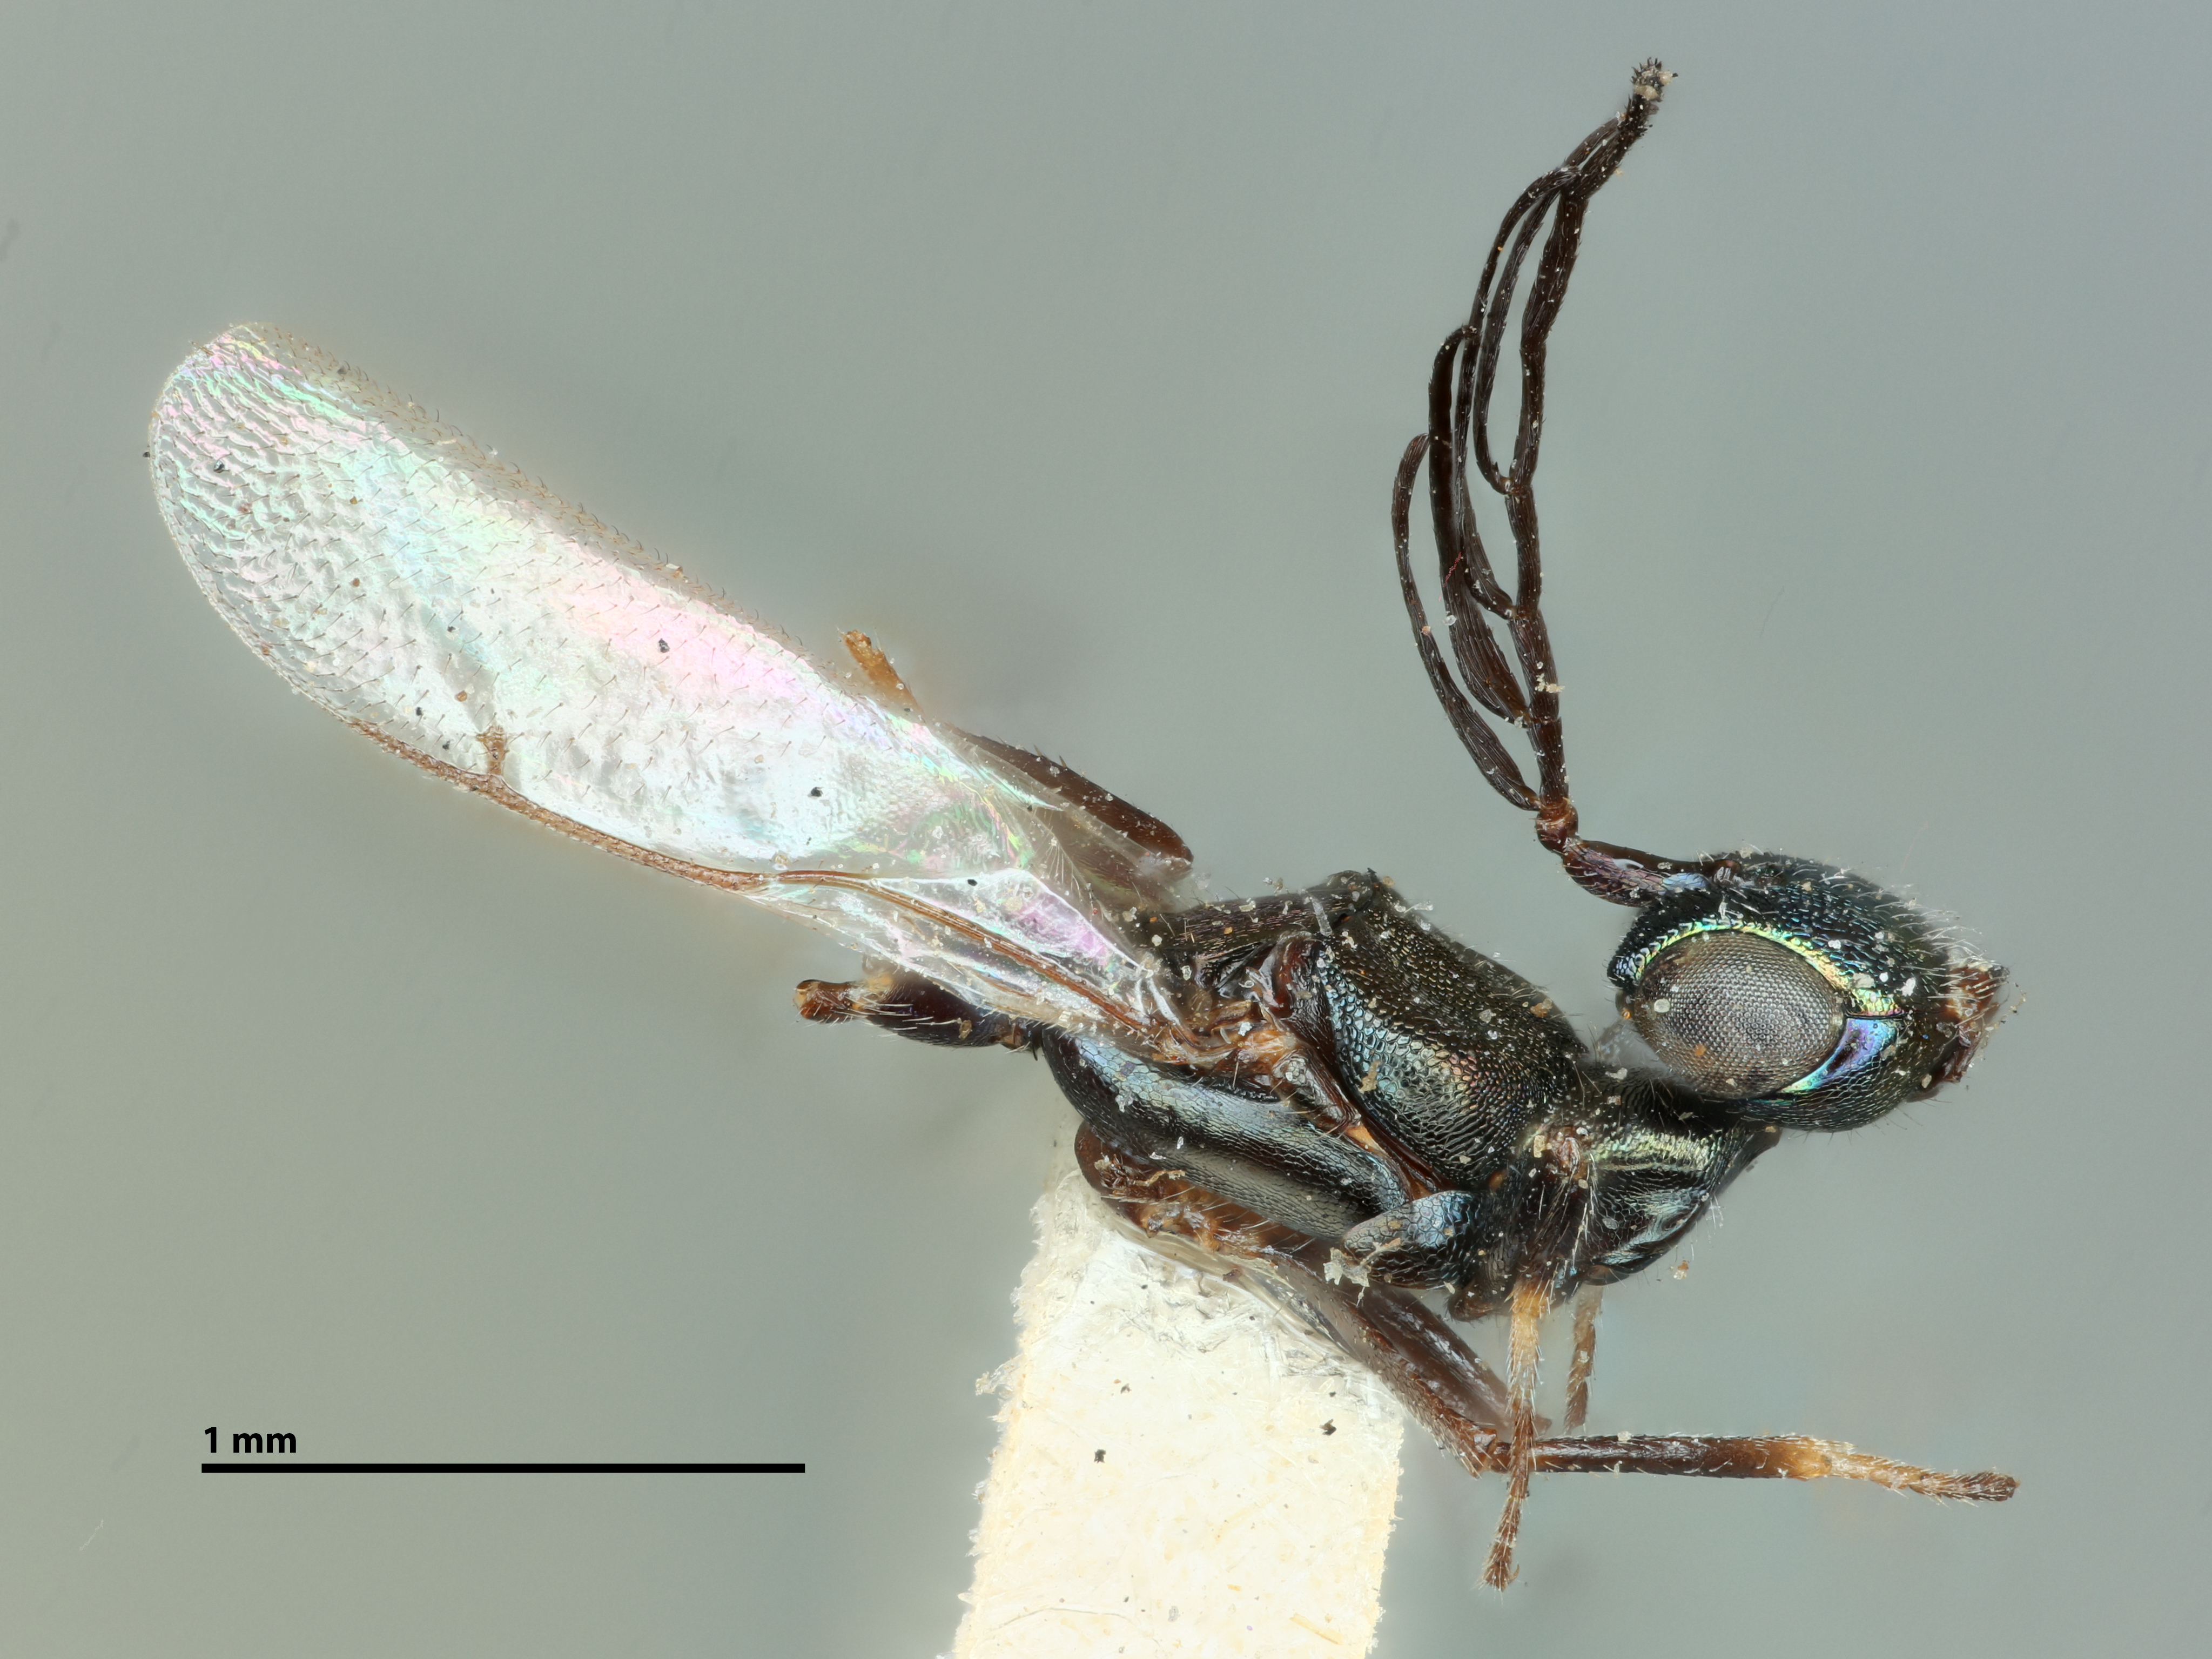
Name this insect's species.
Chirolophus koebelei
